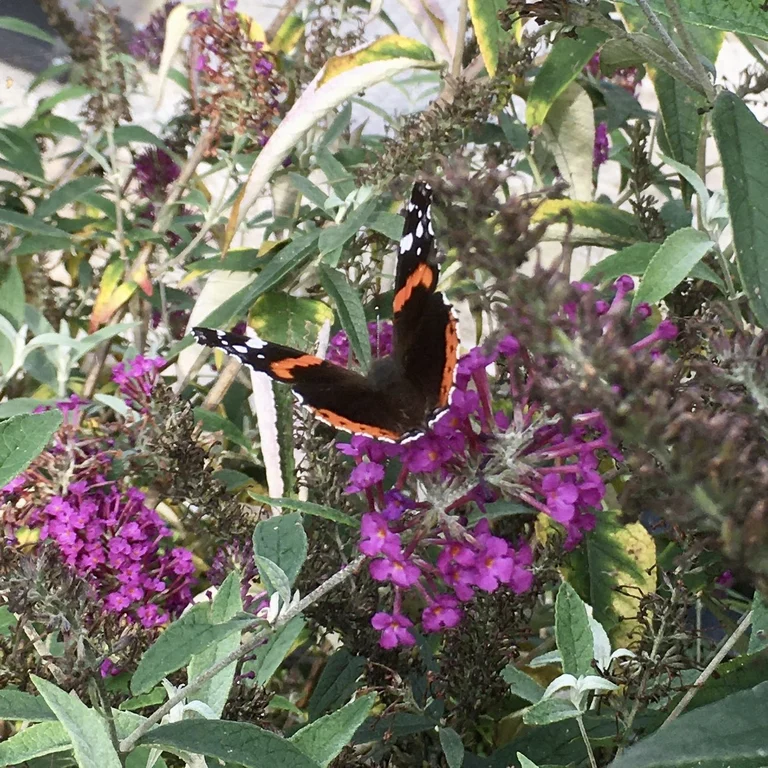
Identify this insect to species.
Vanessa atalanta
